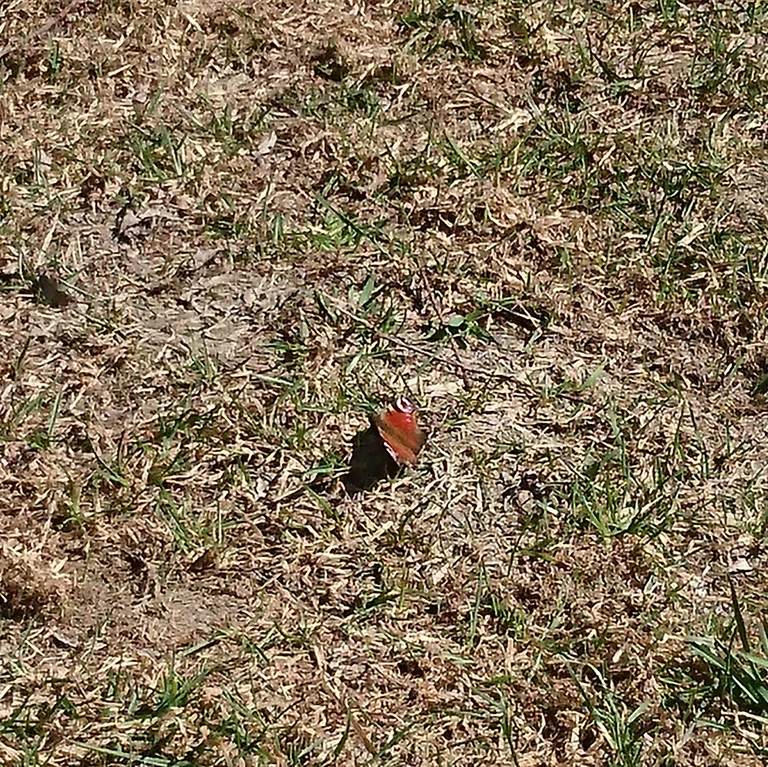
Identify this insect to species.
Aglais io
